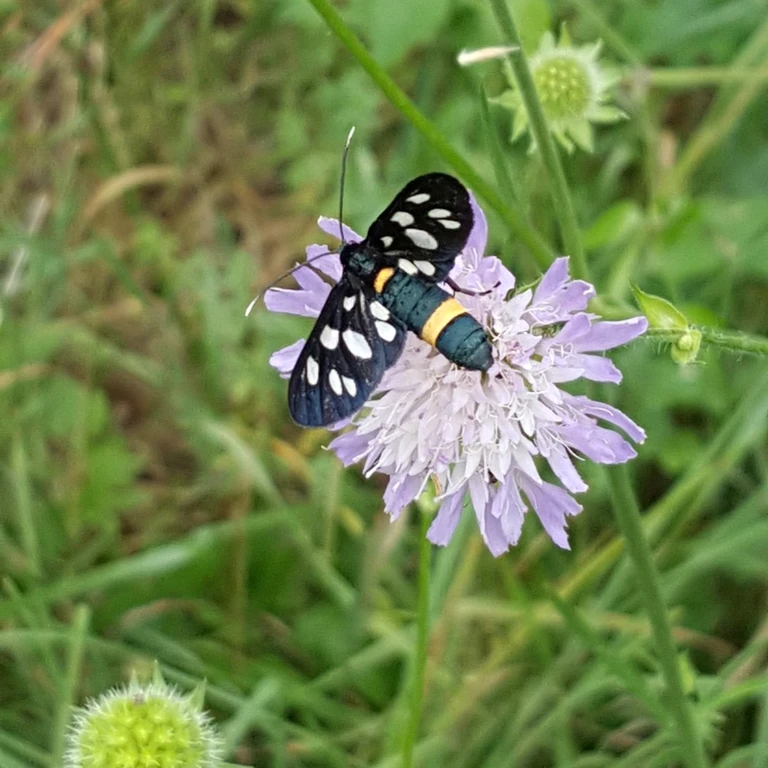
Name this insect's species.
Amata phegea
